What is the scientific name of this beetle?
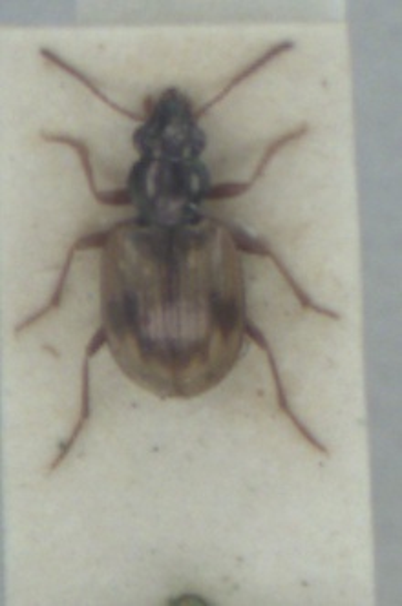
Bembidion pallidipenne
